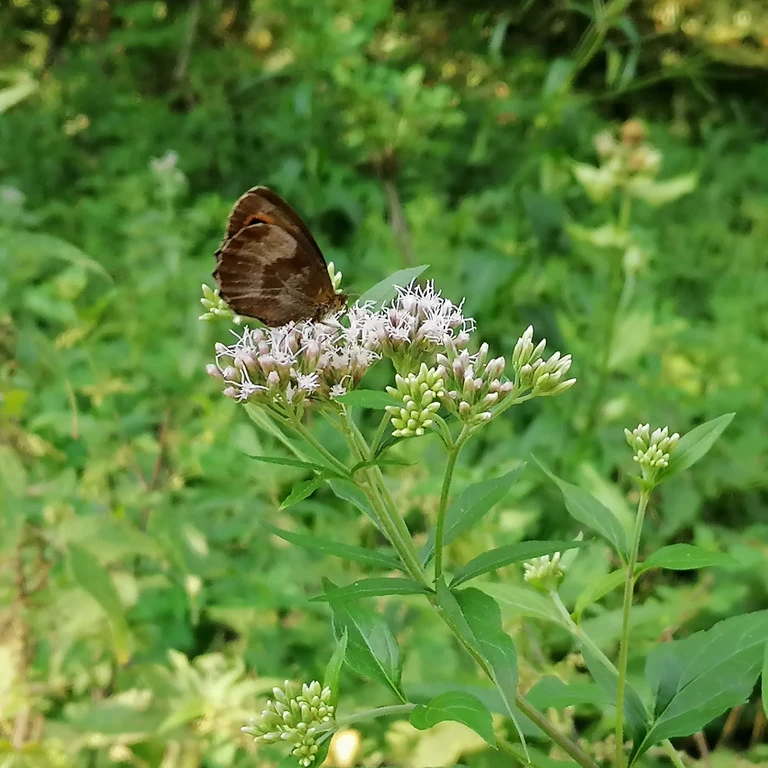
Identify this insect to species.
Erebia aethiops
